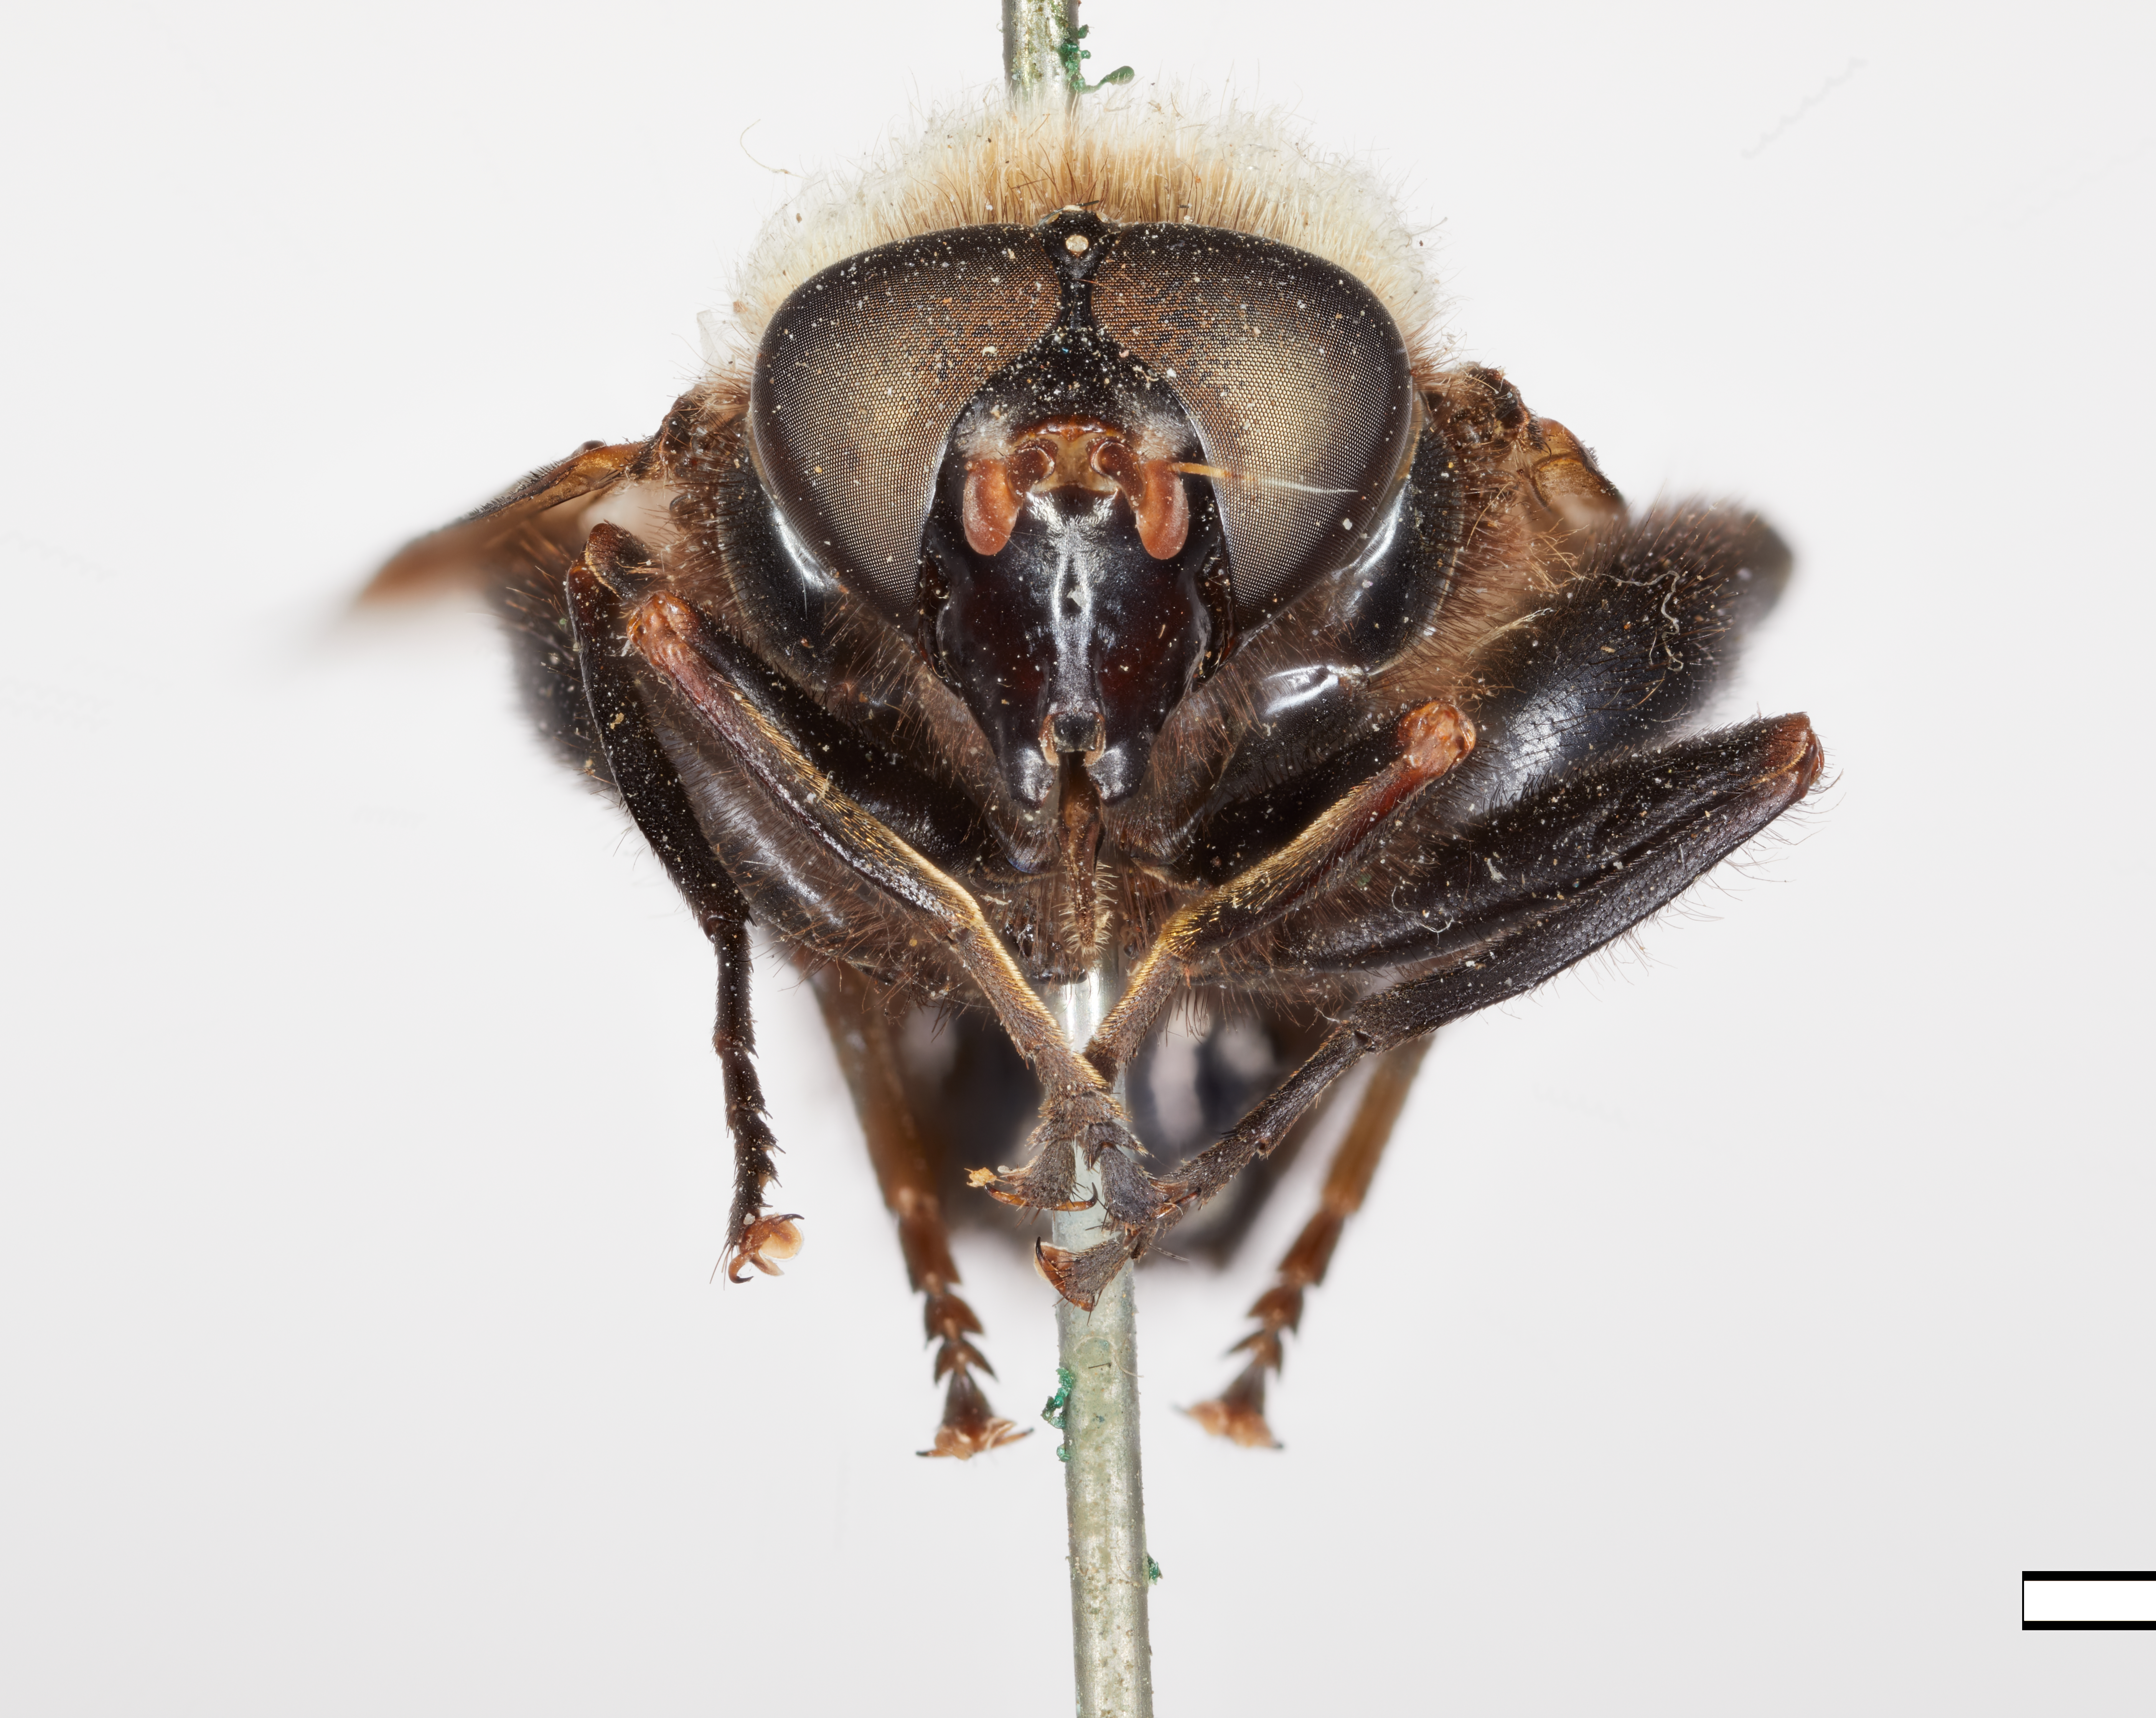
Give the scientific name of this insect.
Crioprora femorata
